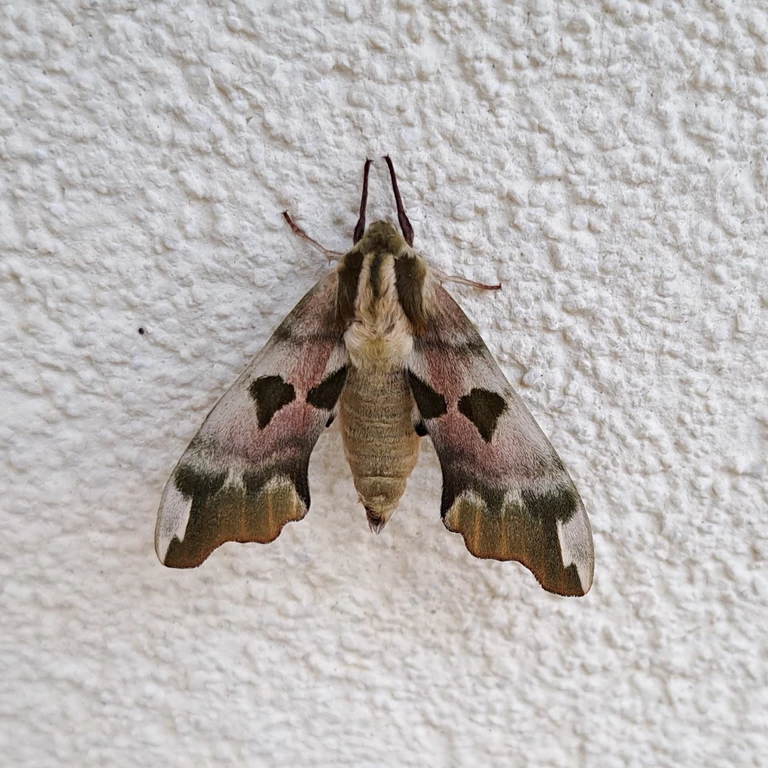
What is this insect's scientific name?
Mimas tiliae
